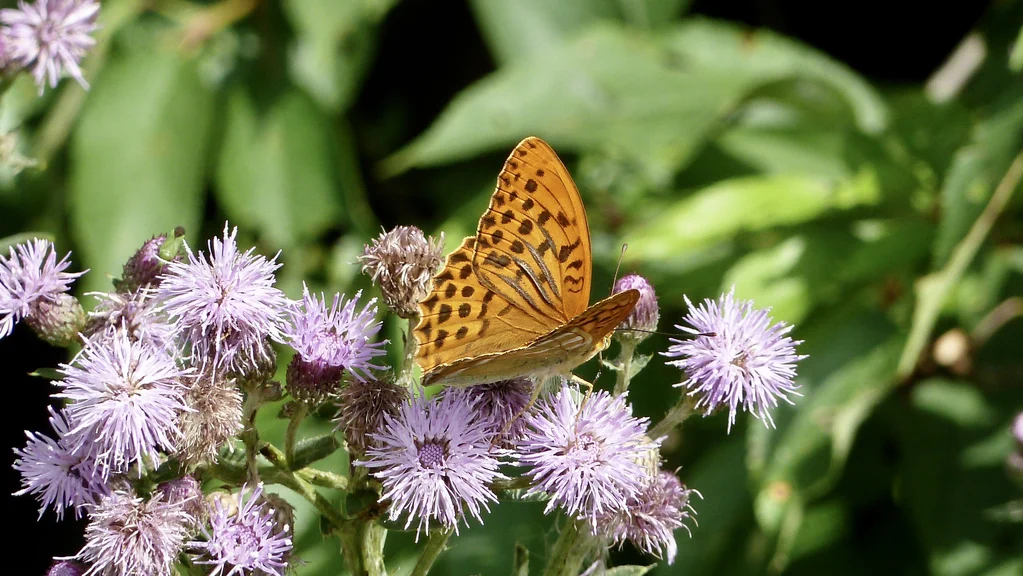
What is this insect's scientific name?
Argynnis paphia
